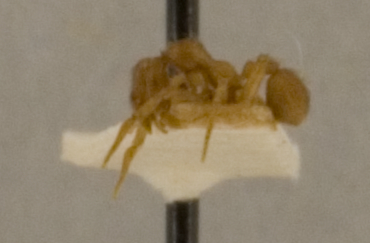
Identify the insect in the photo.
Apterostigma abdita
